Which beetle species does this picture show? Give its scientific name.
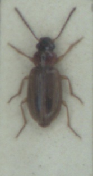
Dicheirotrichus placidus
